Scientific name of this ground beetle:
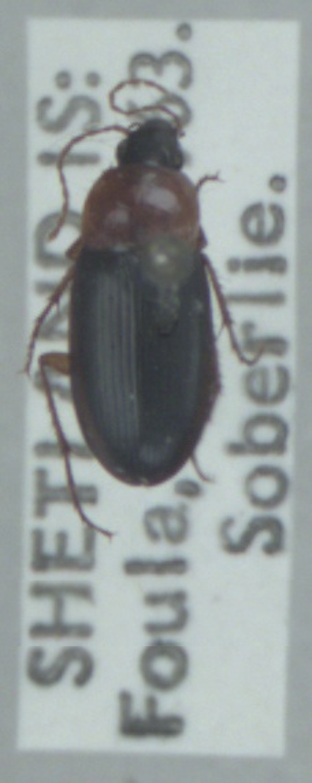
Calathus melanocephalus
